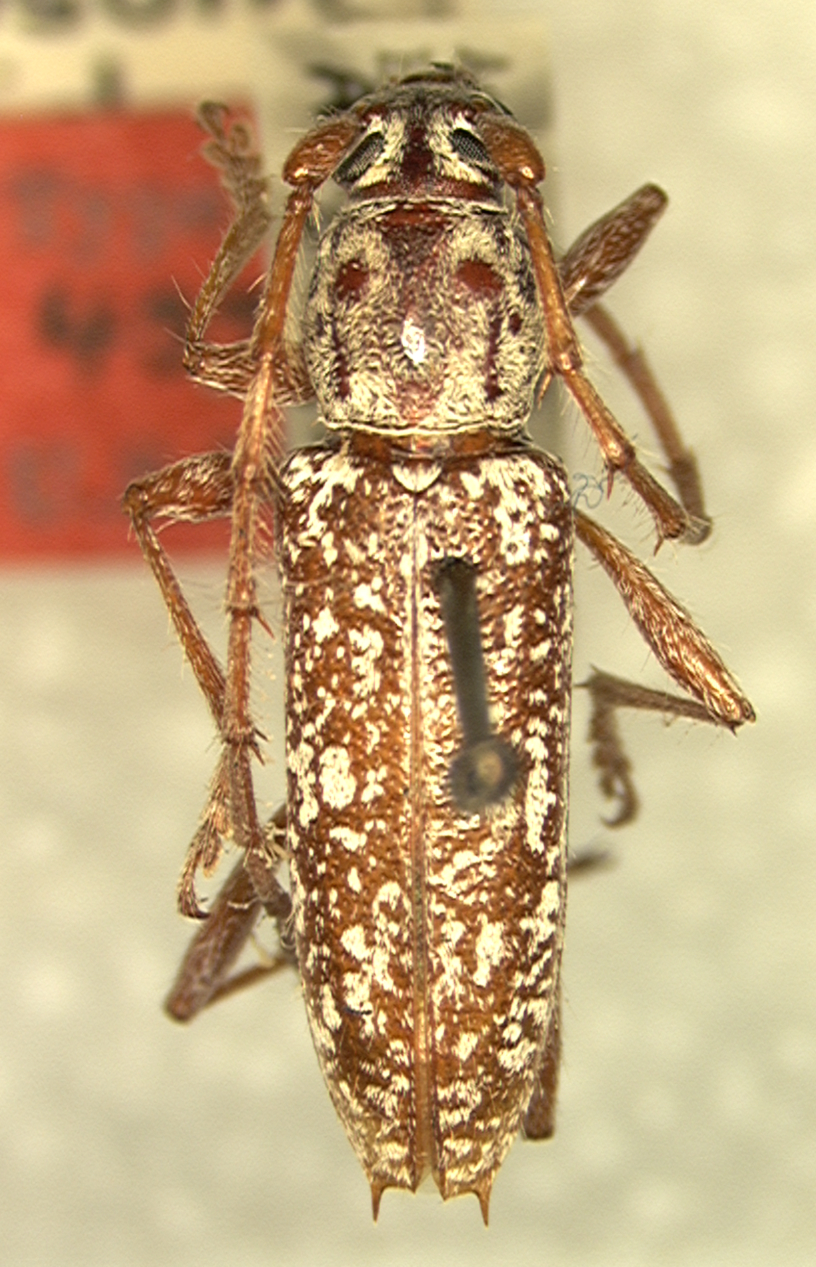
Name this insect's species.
Elaphidion confusum
